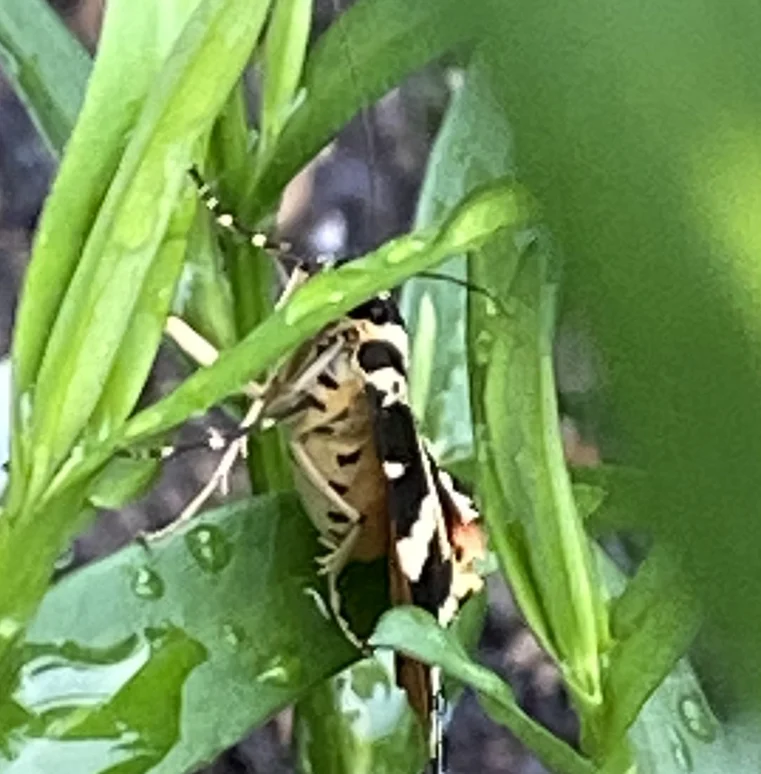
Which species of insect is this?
Euplagia quadripunctaria
